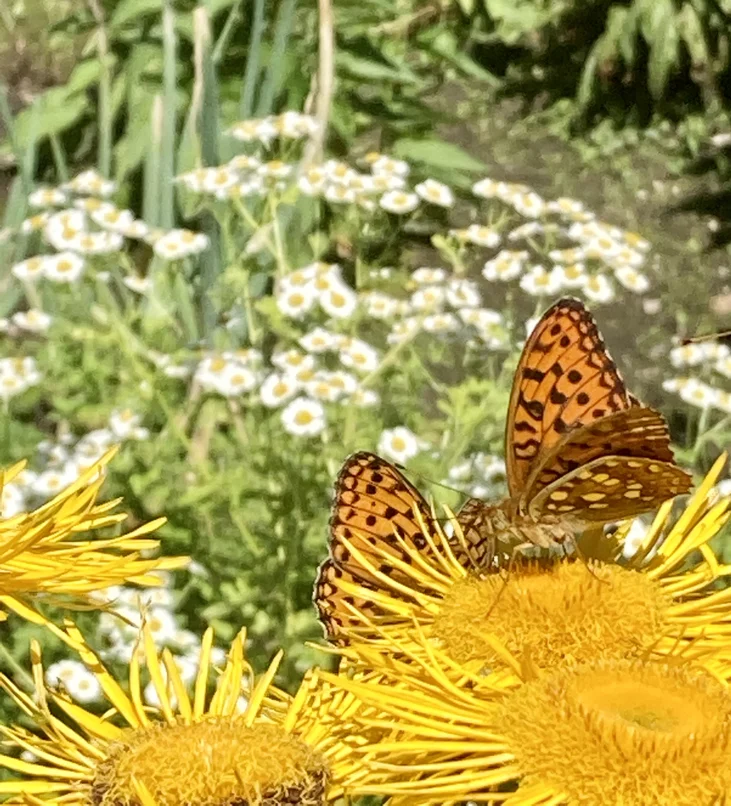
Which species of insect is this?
Fabriciana adippe
